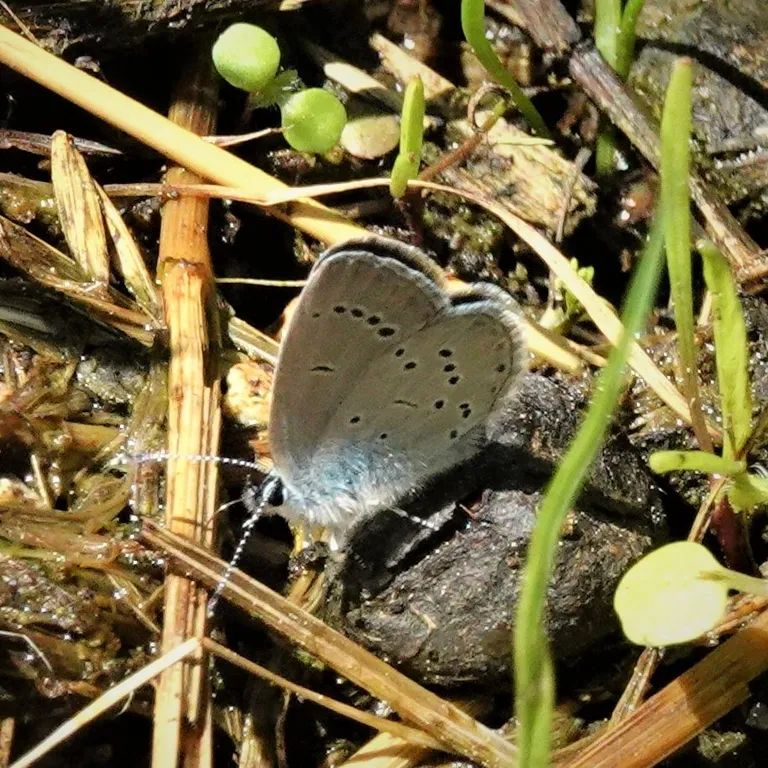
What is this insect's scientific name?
Cupido minimus
